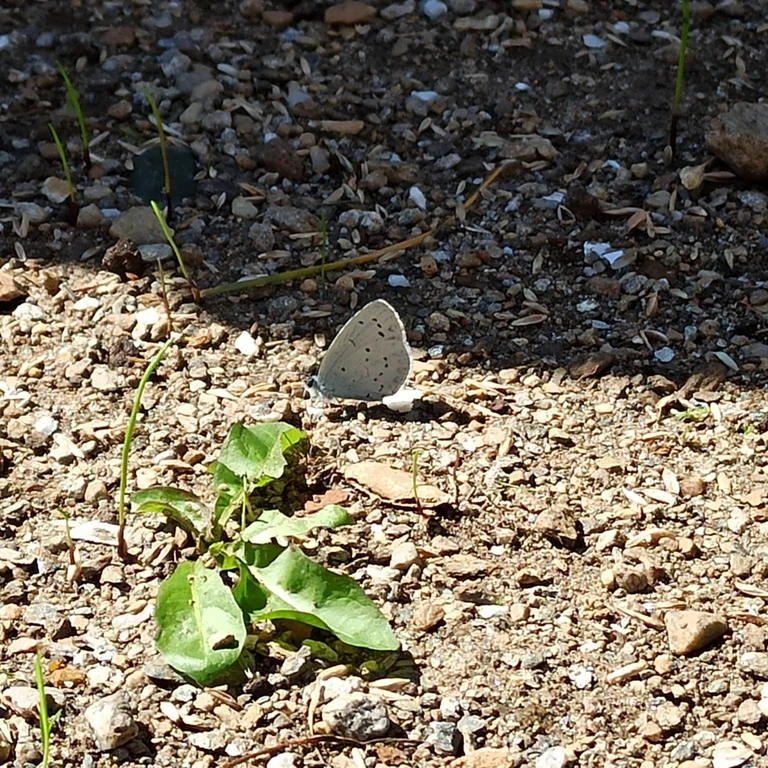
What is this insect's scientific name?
Celastrina argiolus
